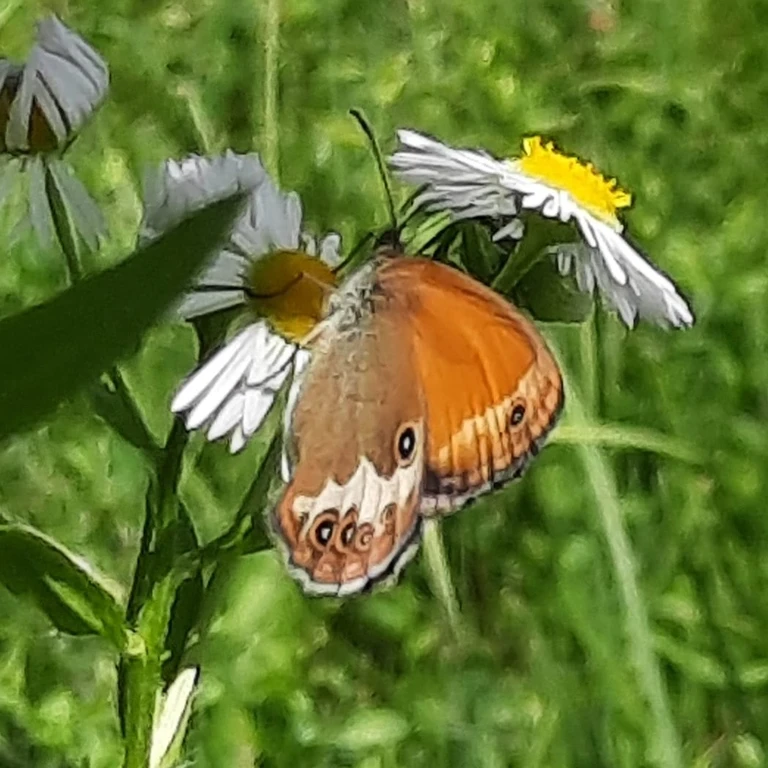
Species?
Coenonympha arcania
